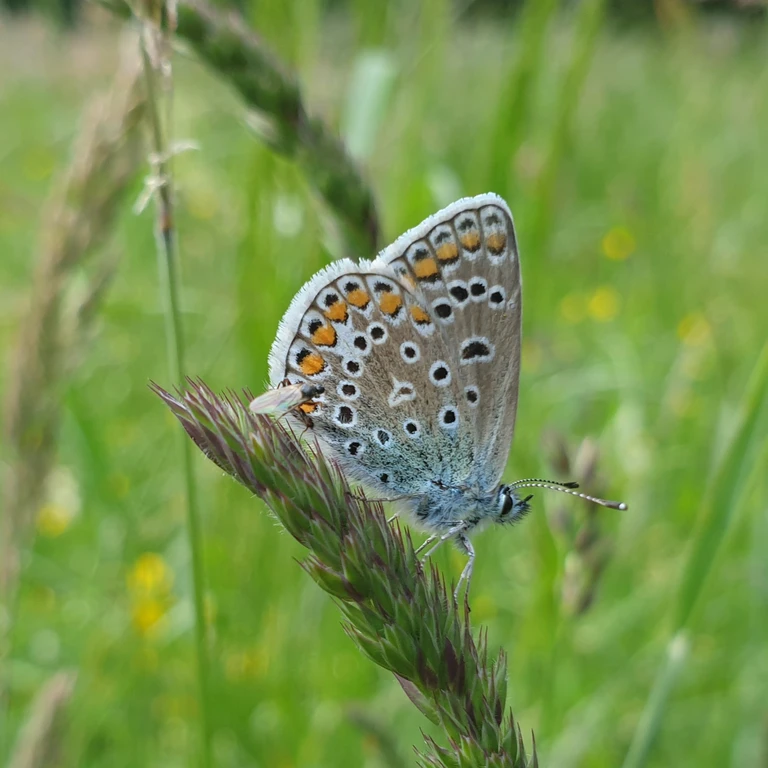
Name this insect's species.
Polyommatus icarus
